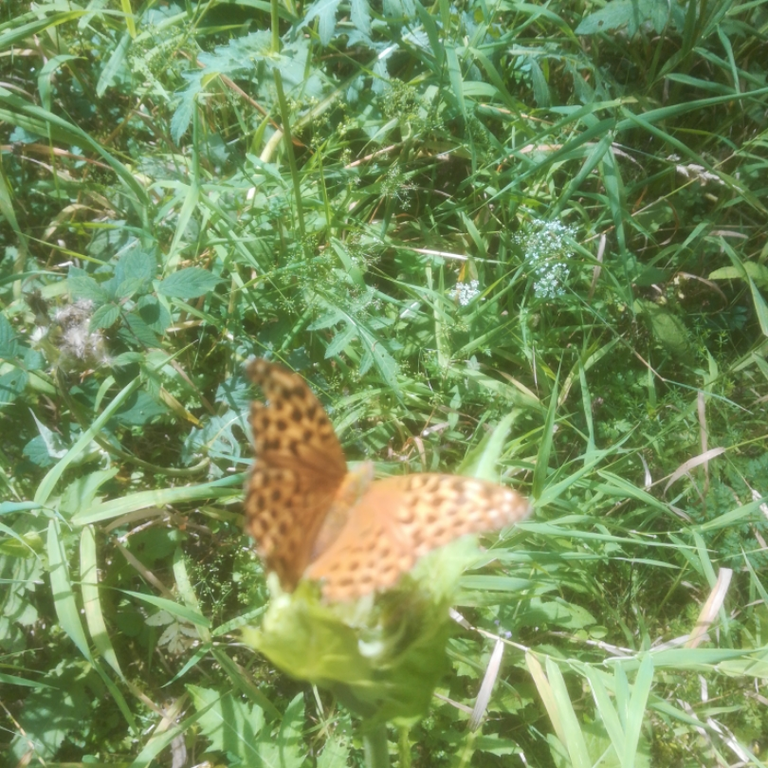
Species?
Argynnis paphia
